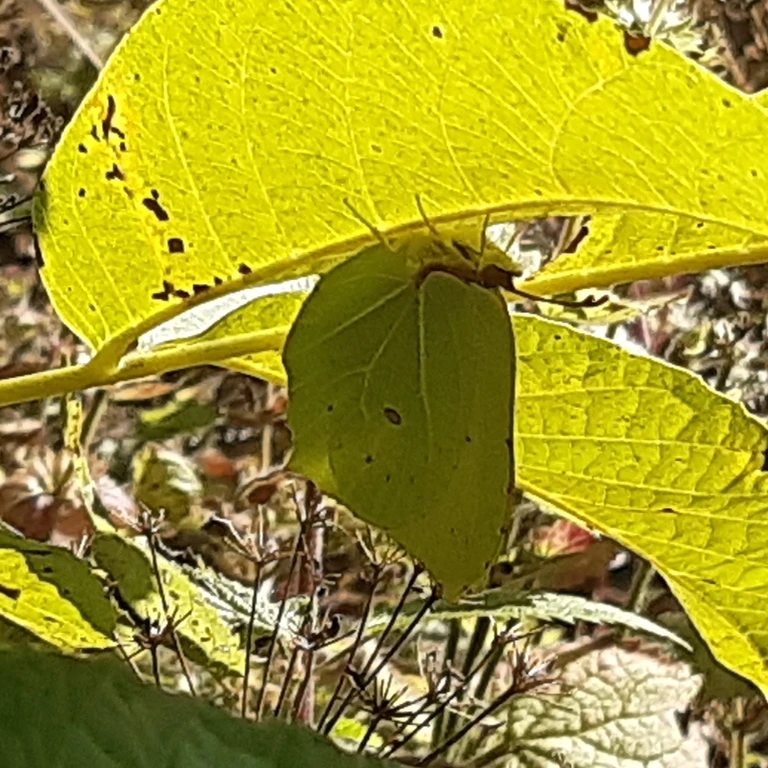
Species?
Gonepteryx rhamni
